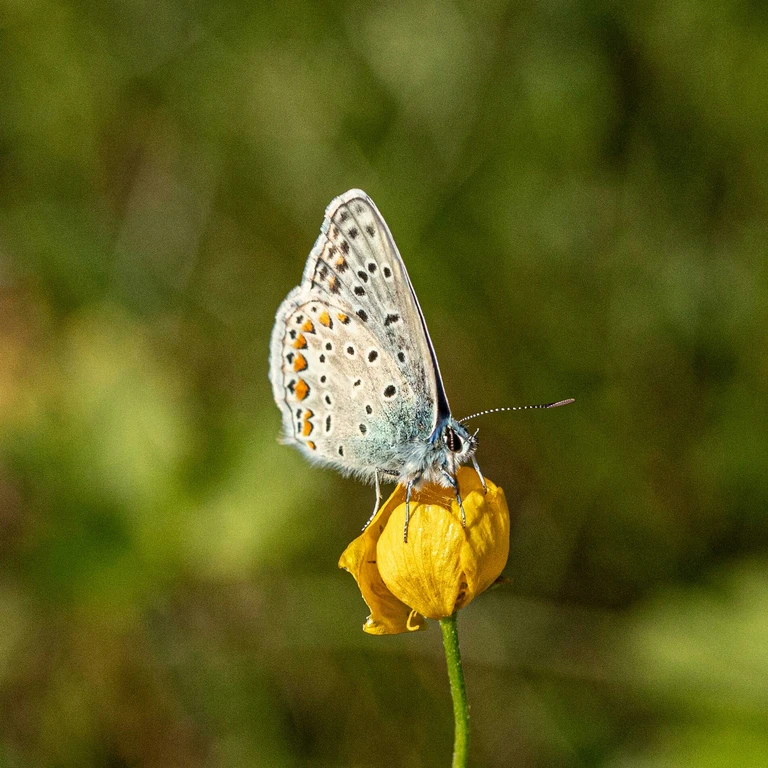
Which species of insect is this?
Polyommatus icarus
